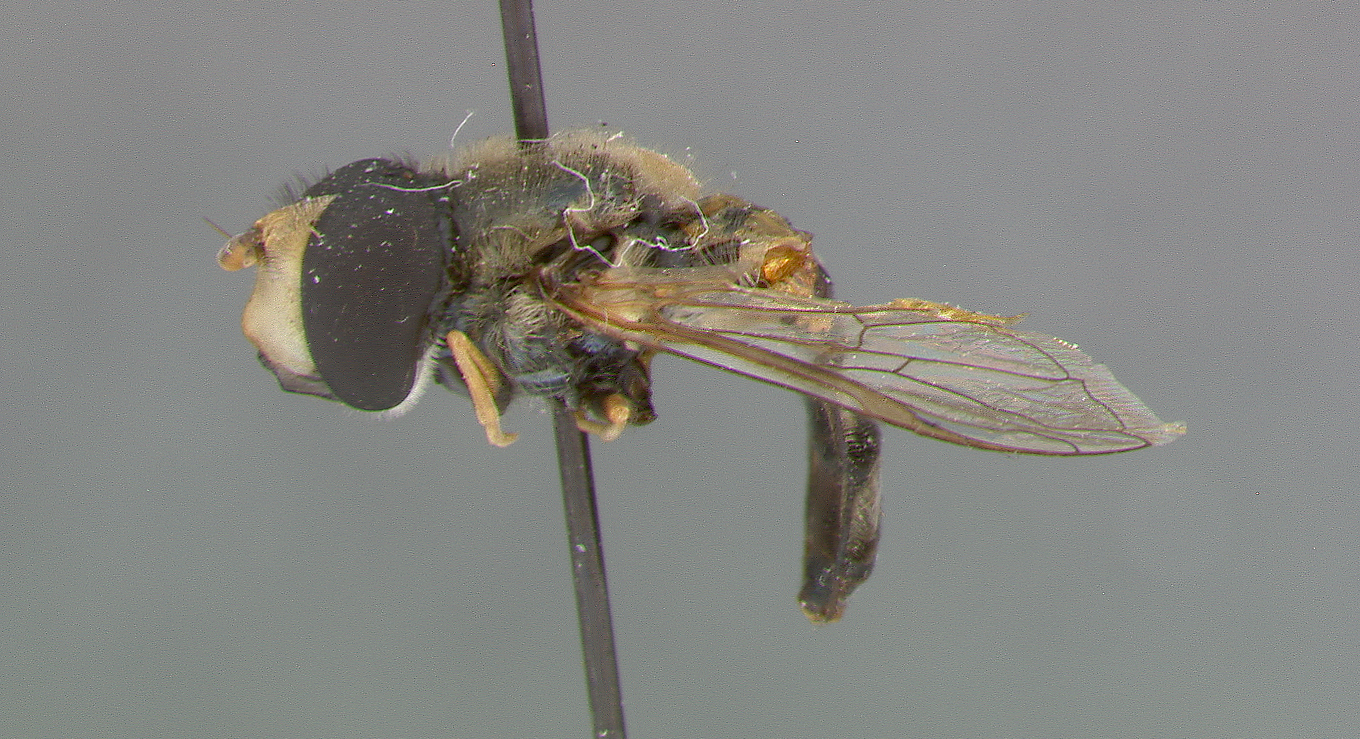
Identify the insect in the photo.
Syrphus ruficauda
